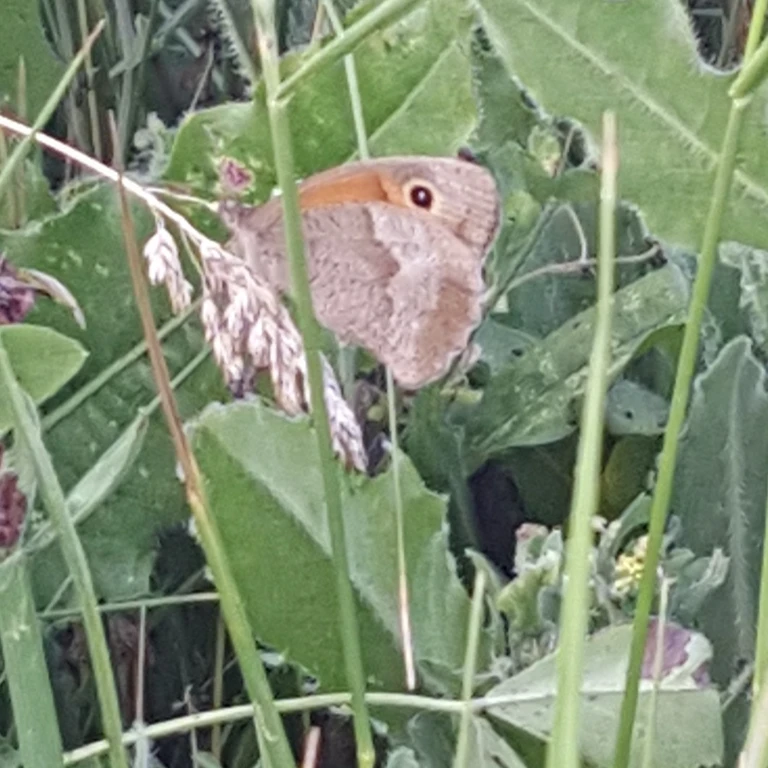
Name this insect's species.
Maniola jurtina
